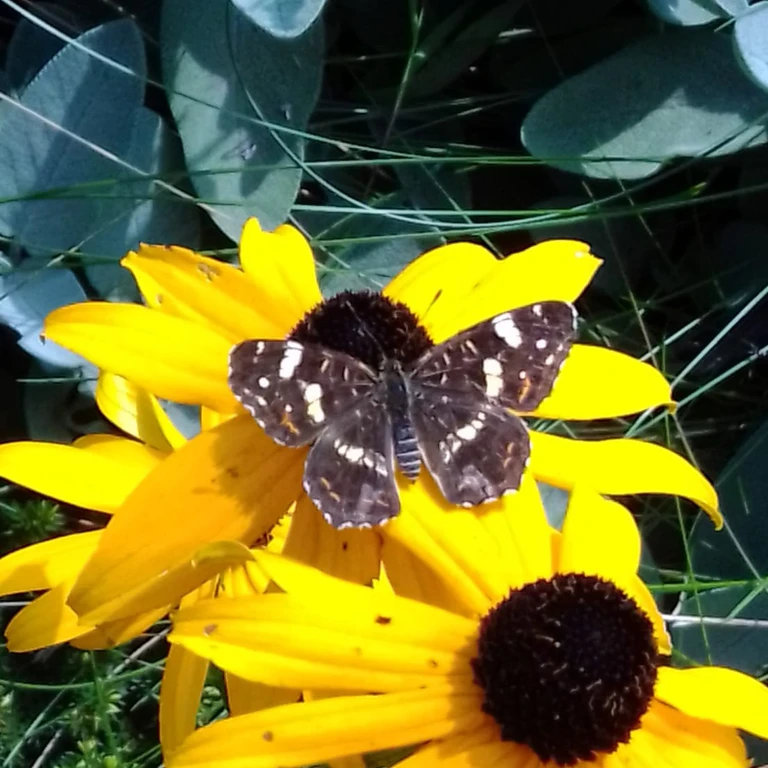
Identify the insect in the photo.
Araschnia levana
